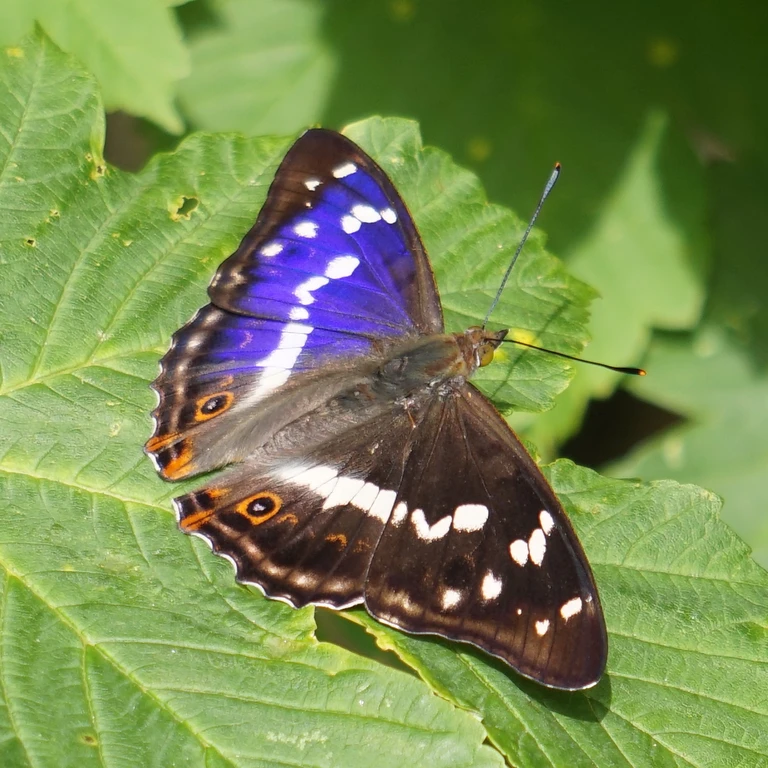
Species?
Apatura iris
